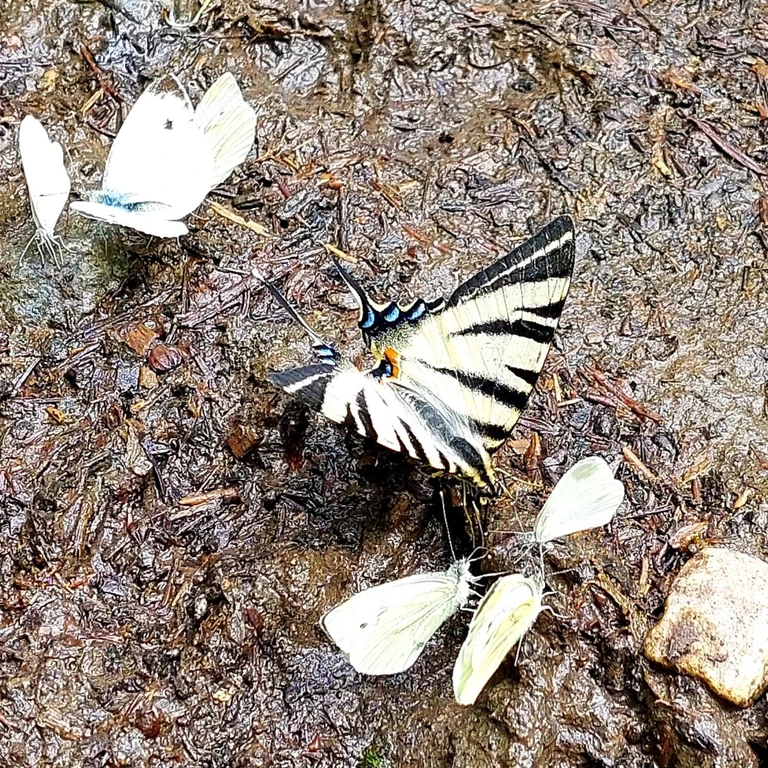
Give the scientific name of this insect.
Iphiclides podalirius
